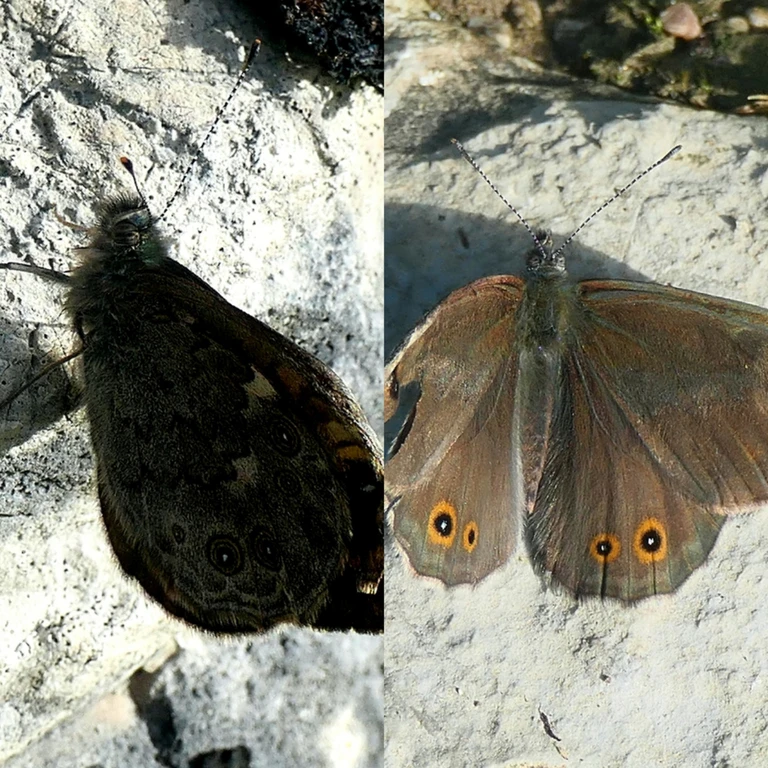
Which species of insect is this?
Lasiommata maera (also Pararge maera)
